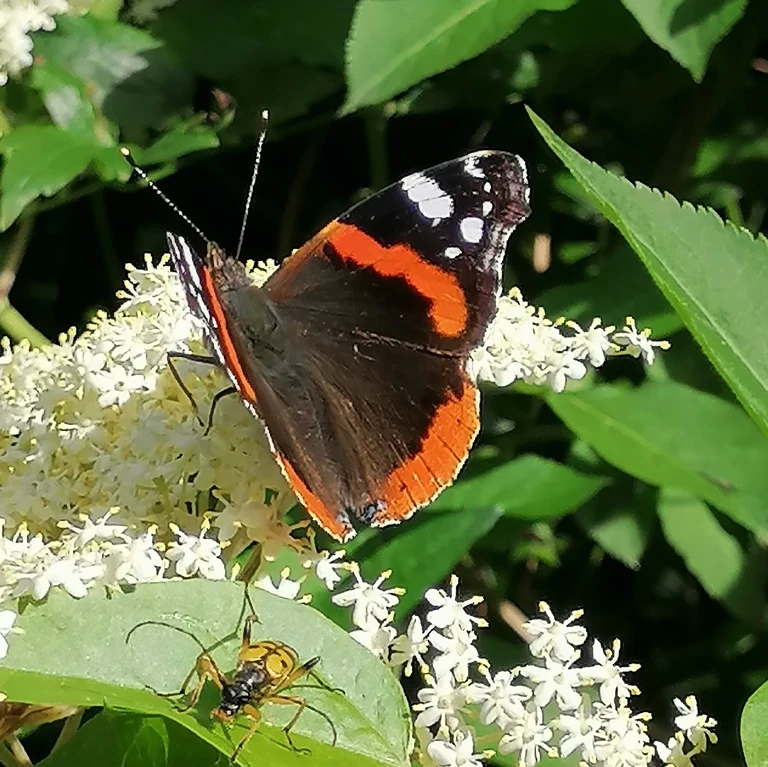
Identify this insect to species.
Vanessa atalanta
